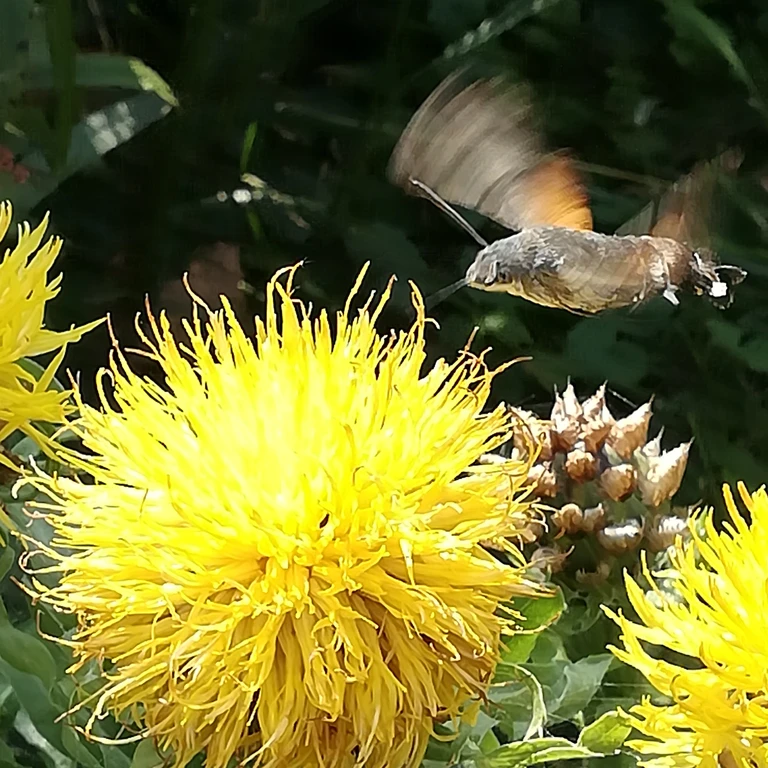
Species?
Macroglossum stellatarum
